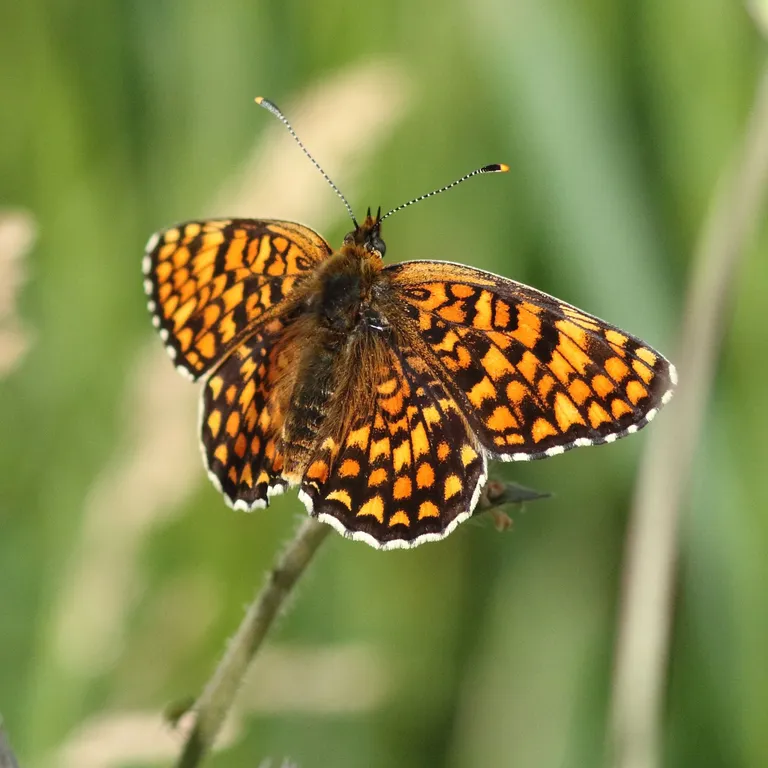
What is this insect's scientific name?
Melitaea phoebe
